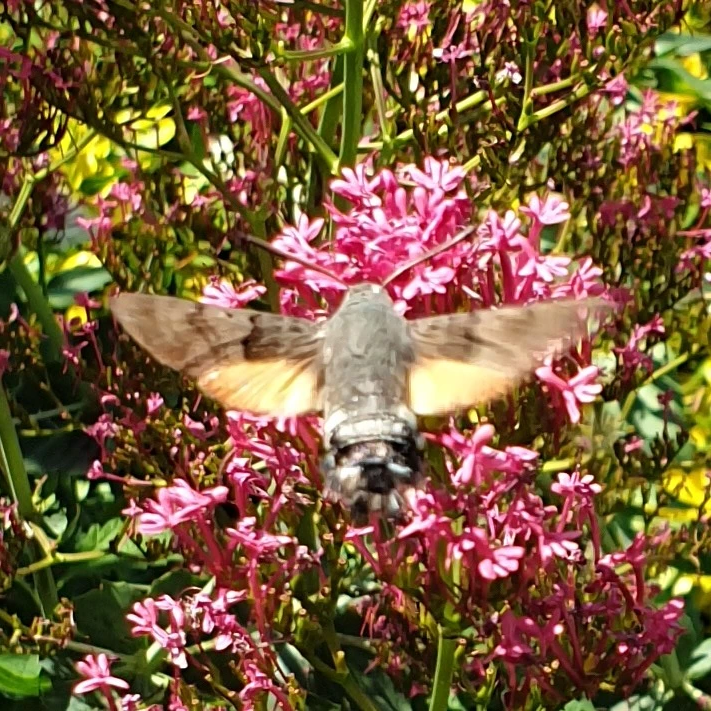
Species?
Macroglossum stellatarum
